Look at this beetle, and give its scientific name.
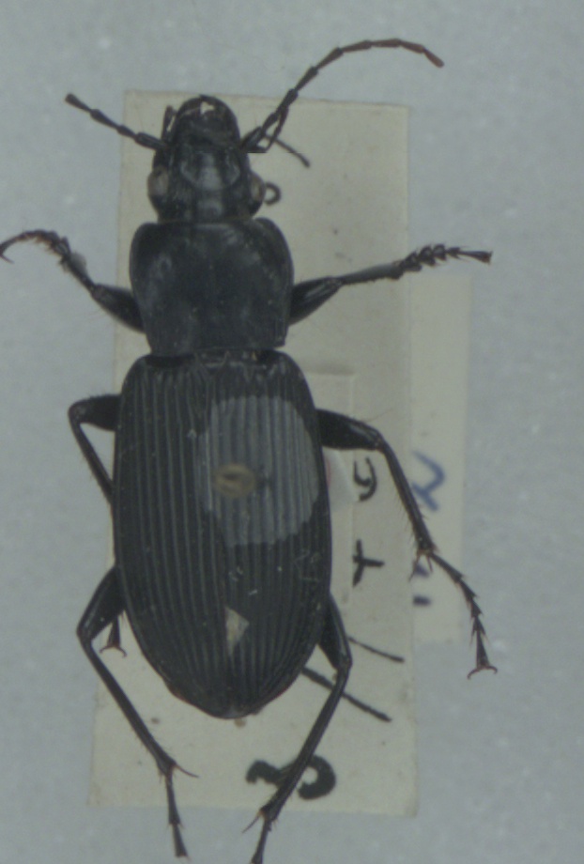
Pterostichus niger
